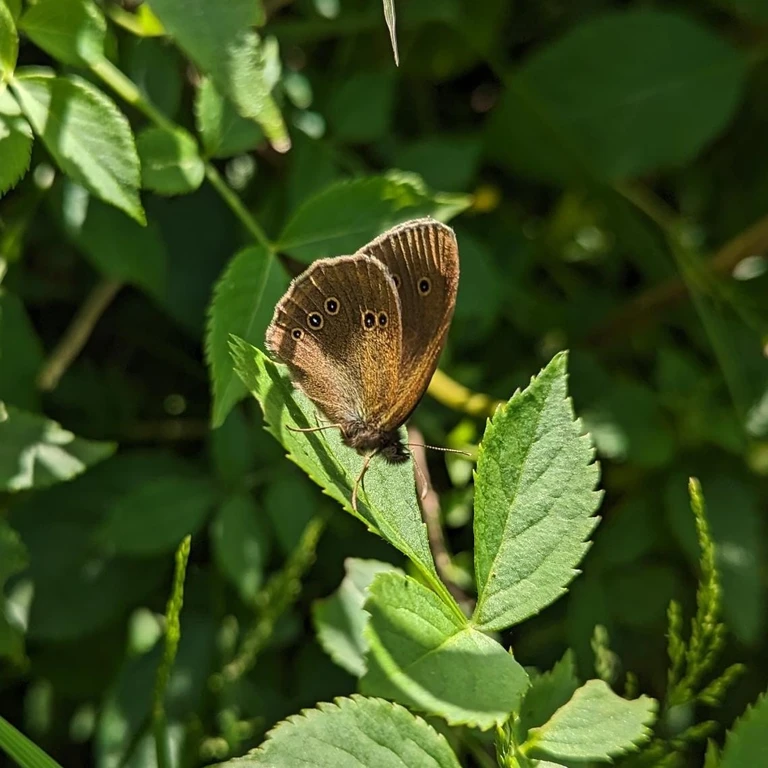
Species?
Aphantopus hyperantus
